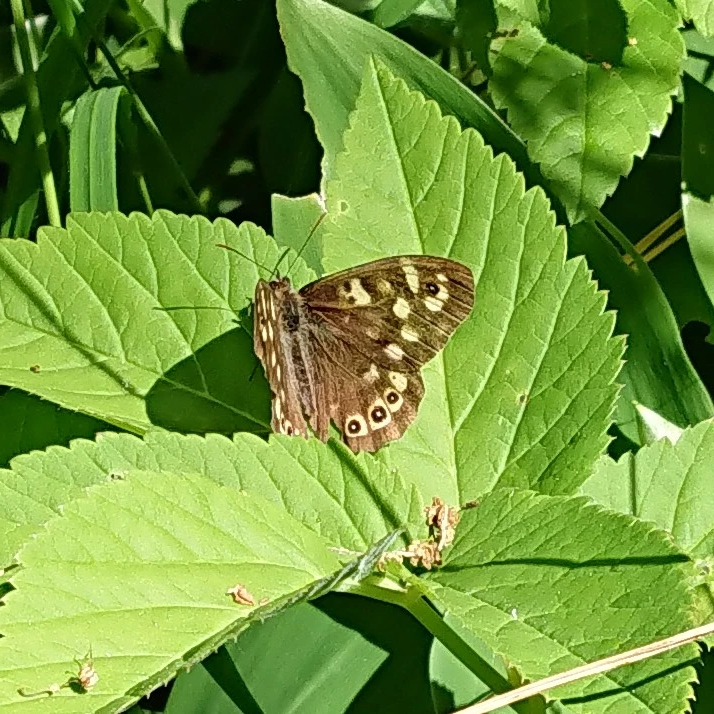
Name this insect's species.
Pararge aegeria
